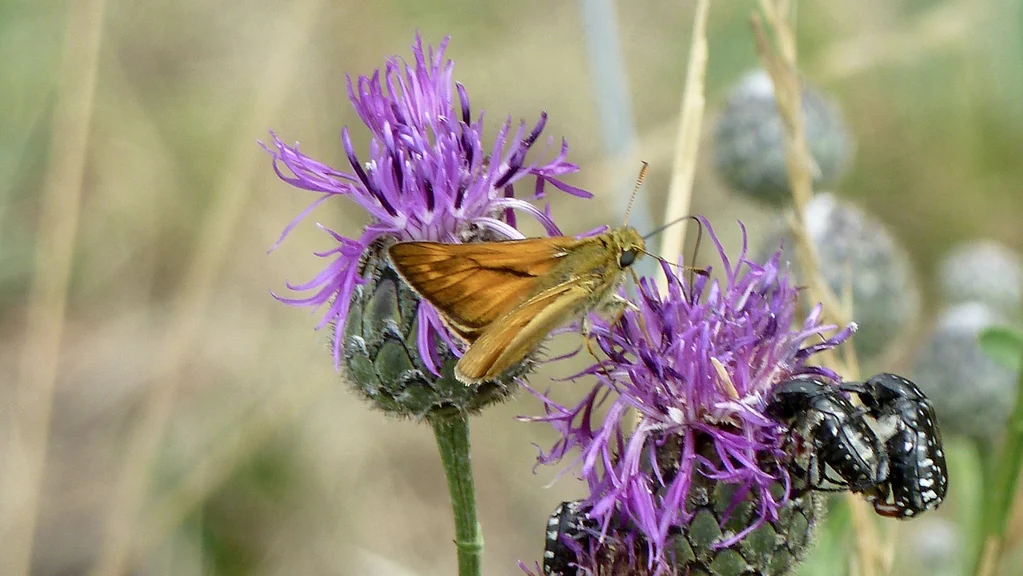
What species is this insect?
Ochlodes sylvanus (also Ochlodes venata)
